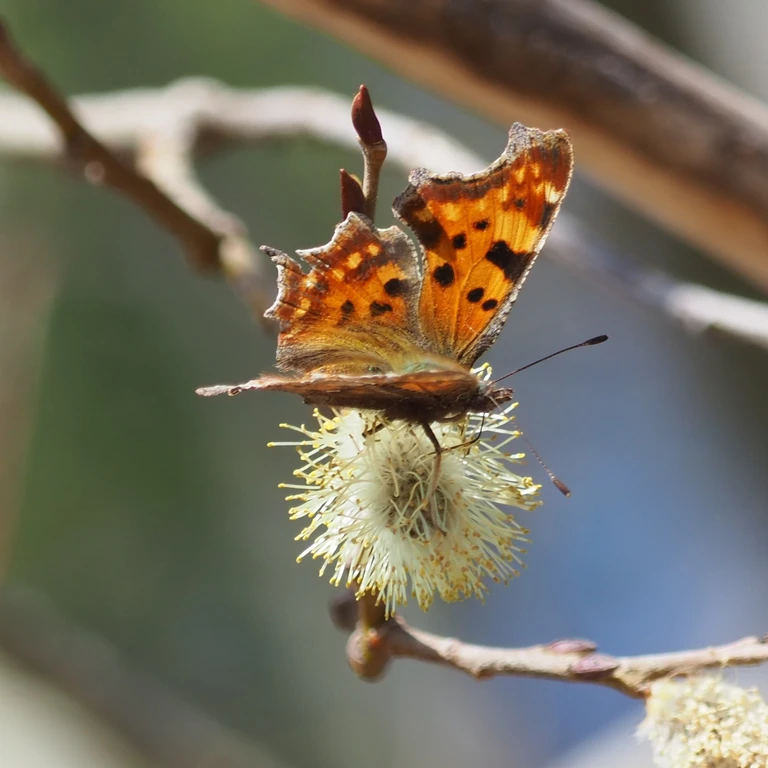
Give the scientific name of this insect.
Polygonia c-album
